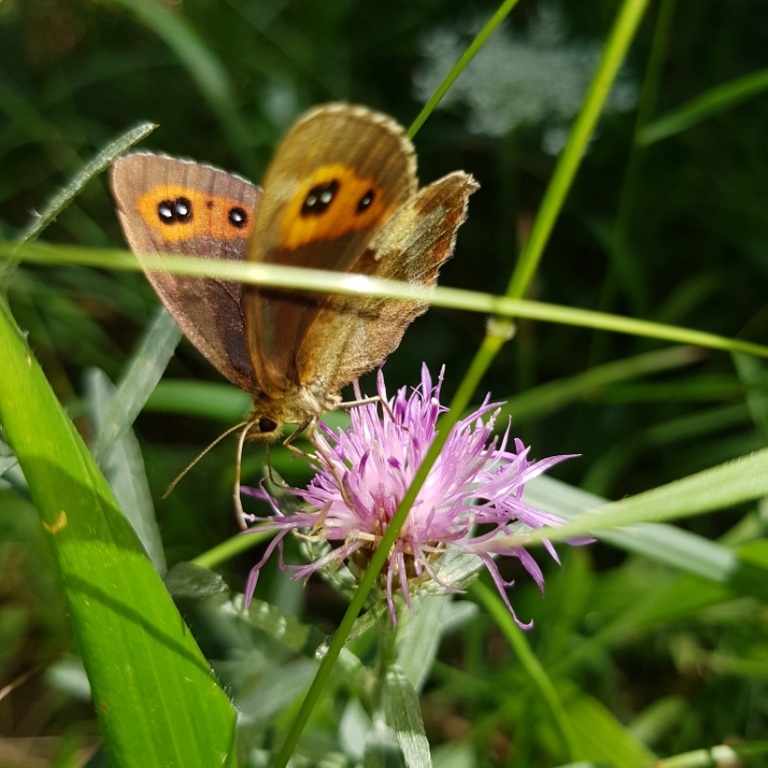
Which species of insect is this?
Erebia aethiops
